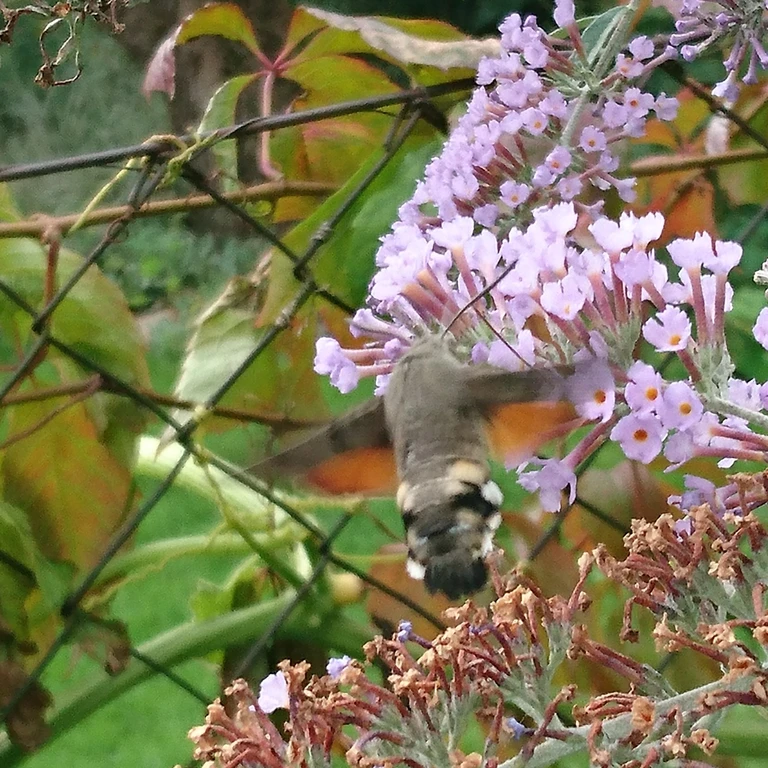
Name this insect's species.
Macroglossum stellatarum
